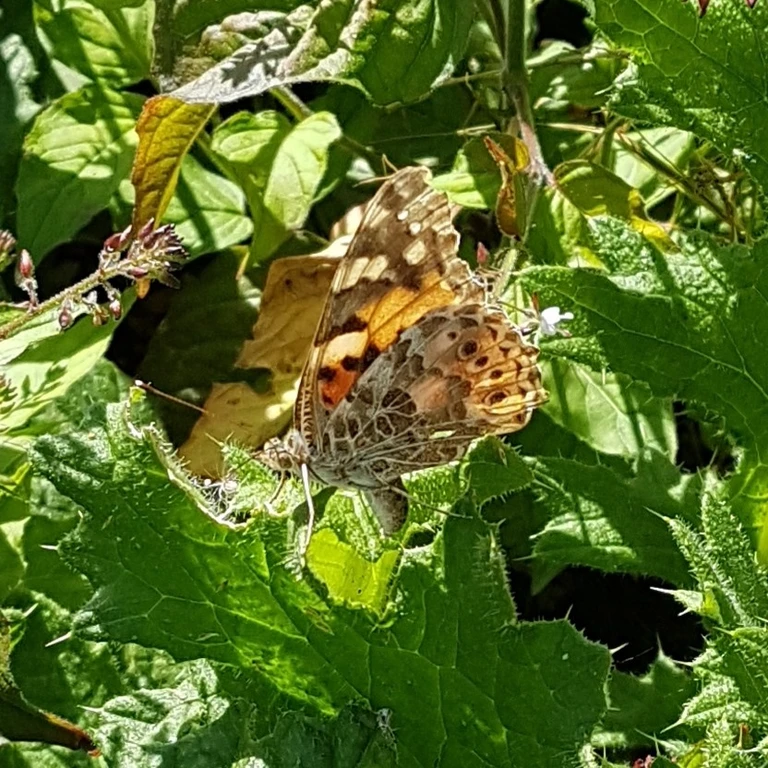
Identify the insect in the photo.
Vanessa cardui
